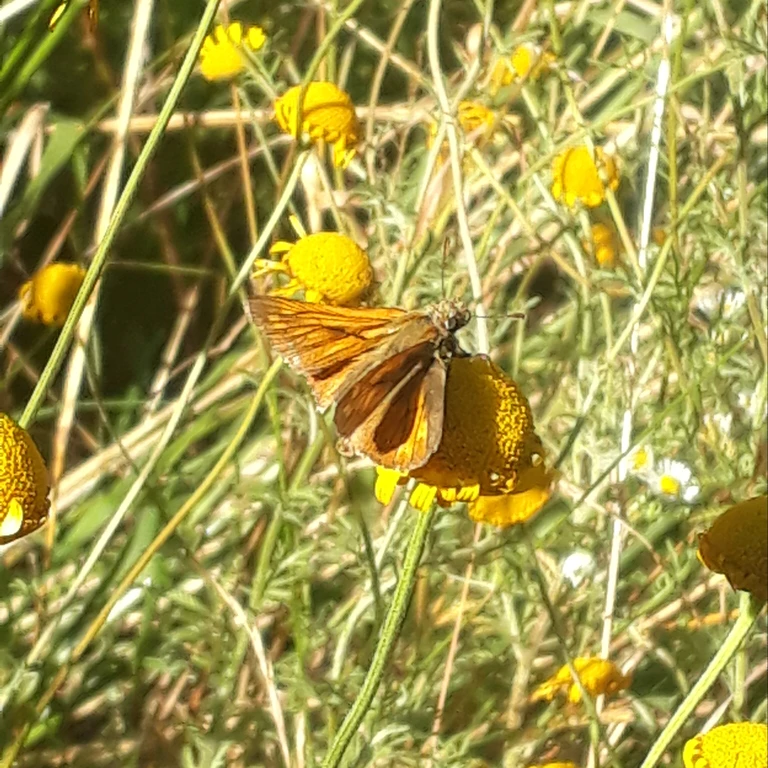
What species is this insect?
Ochlodes sylvanus (also Ochlodes venata)
